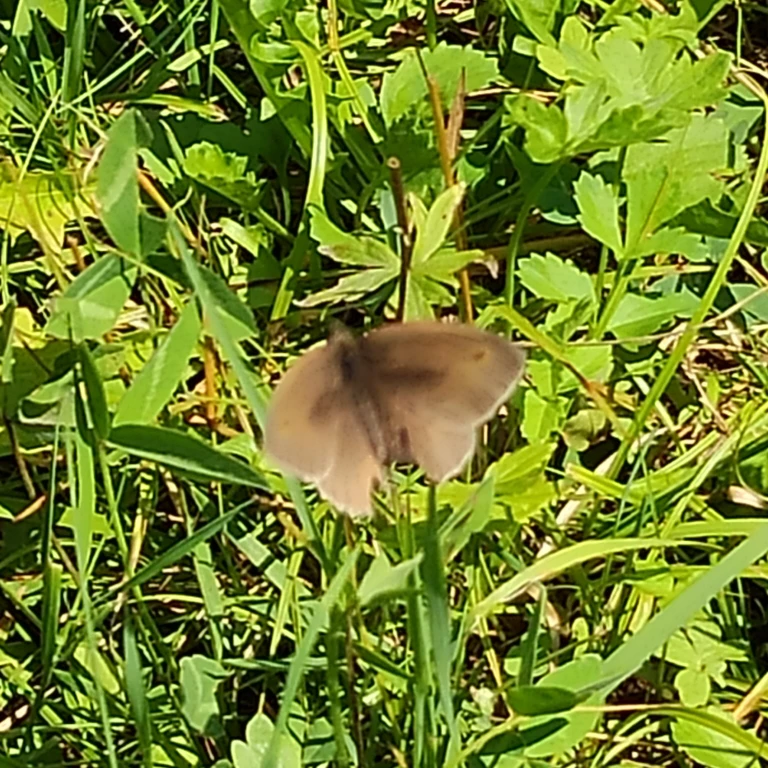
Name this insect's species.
Maniola jurtina
